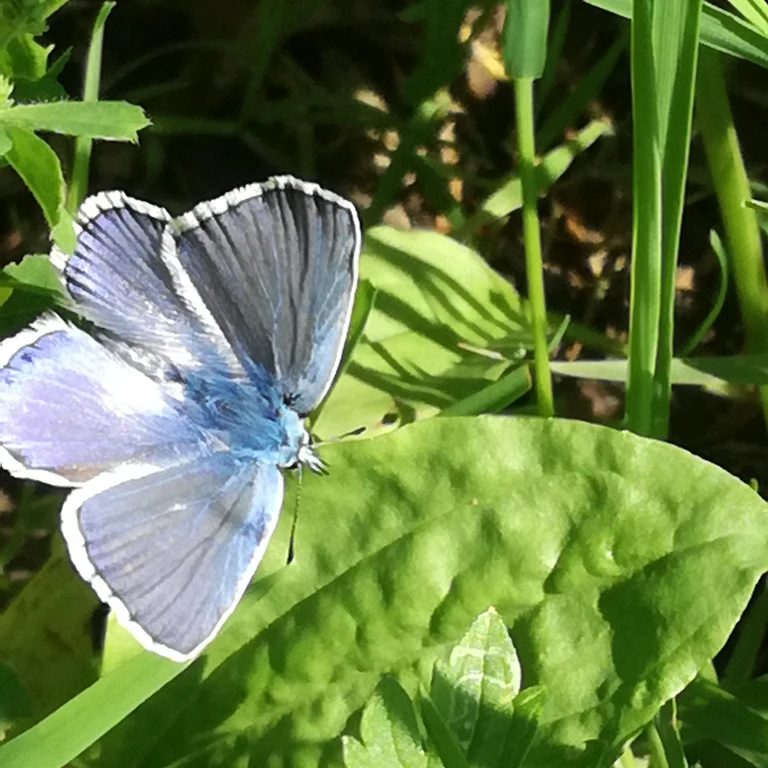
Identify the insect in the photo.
Polyommatus icarus
